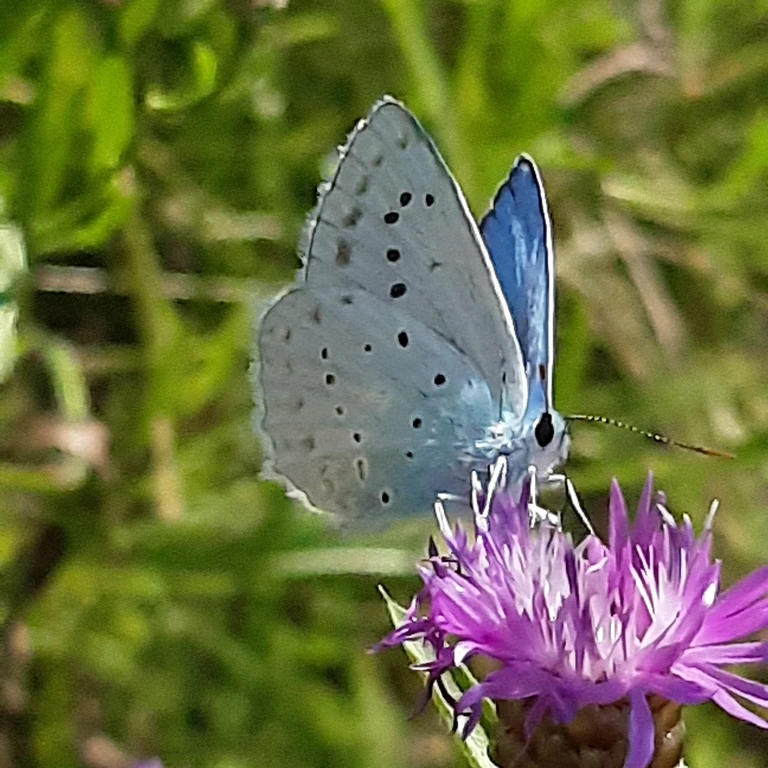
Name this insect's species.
Polyommatus daphnis
